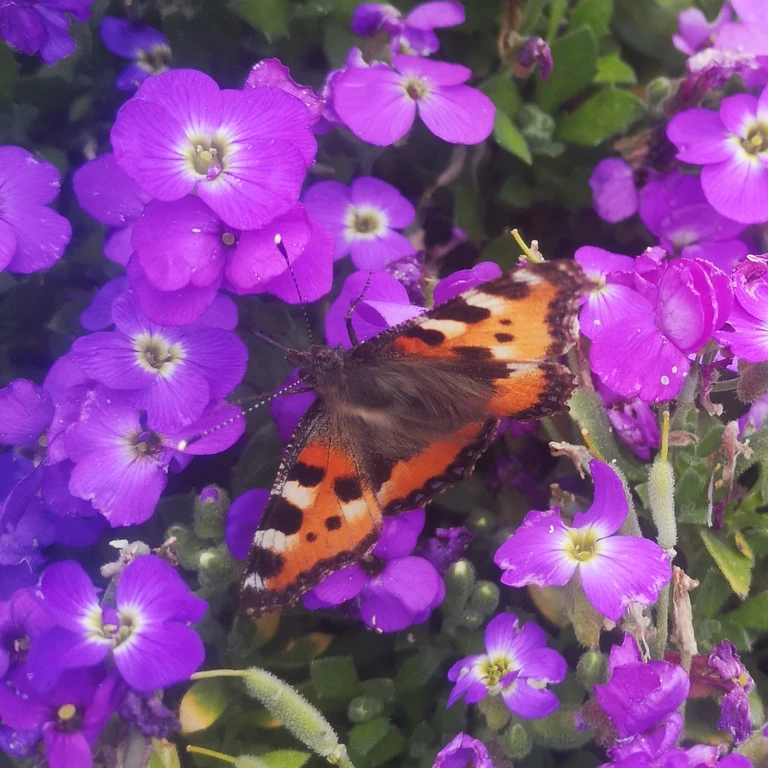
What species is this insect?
Aglais urticae
